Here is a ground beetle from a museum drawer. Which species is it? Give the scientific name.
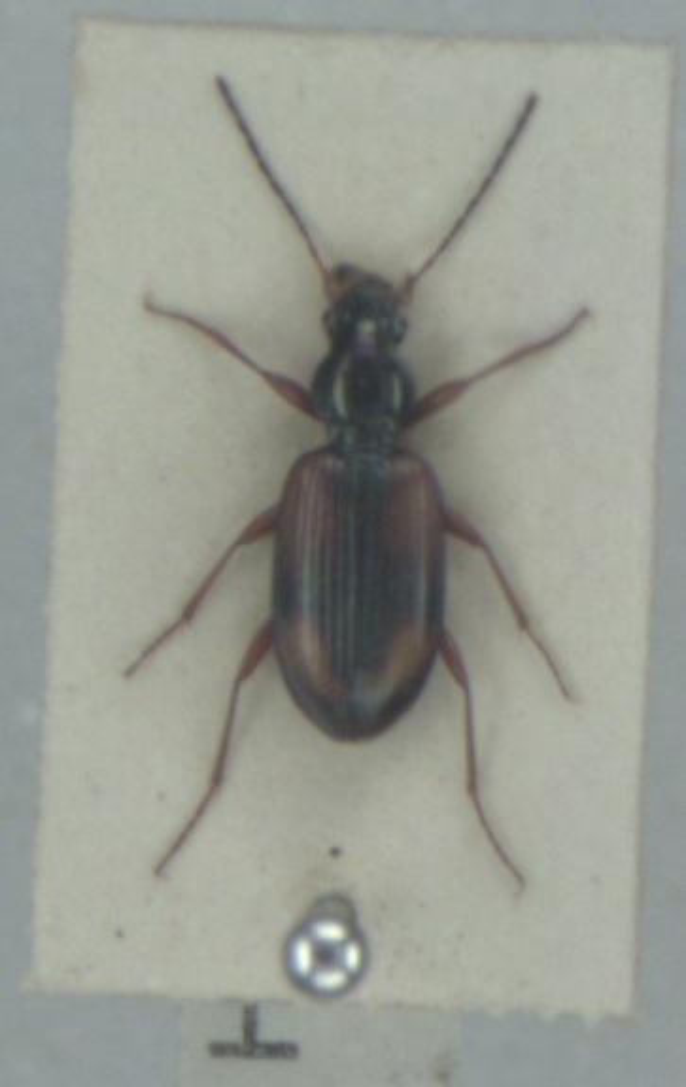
Bembidion fluviatile
